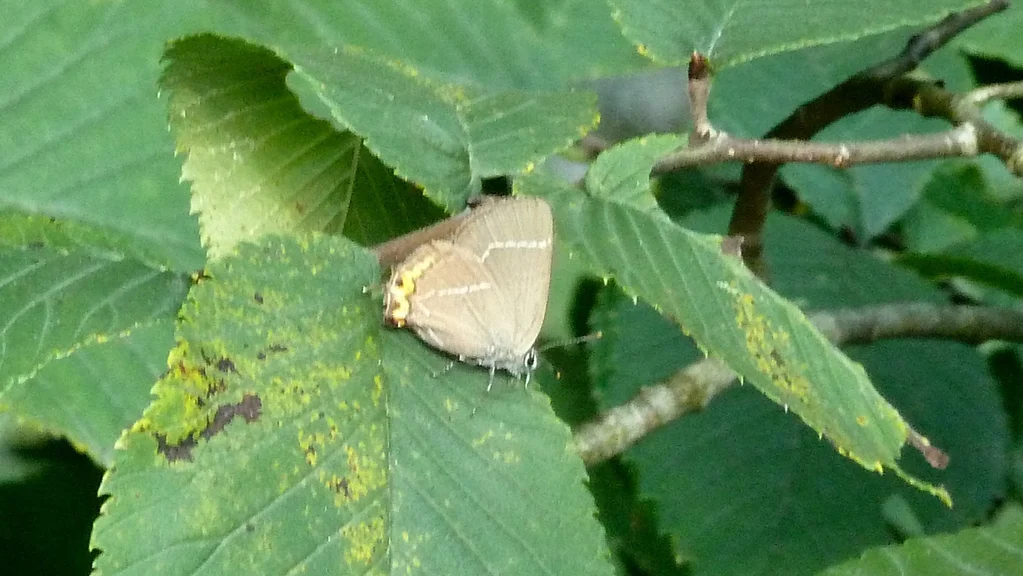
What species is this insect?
Satyrium w-album
